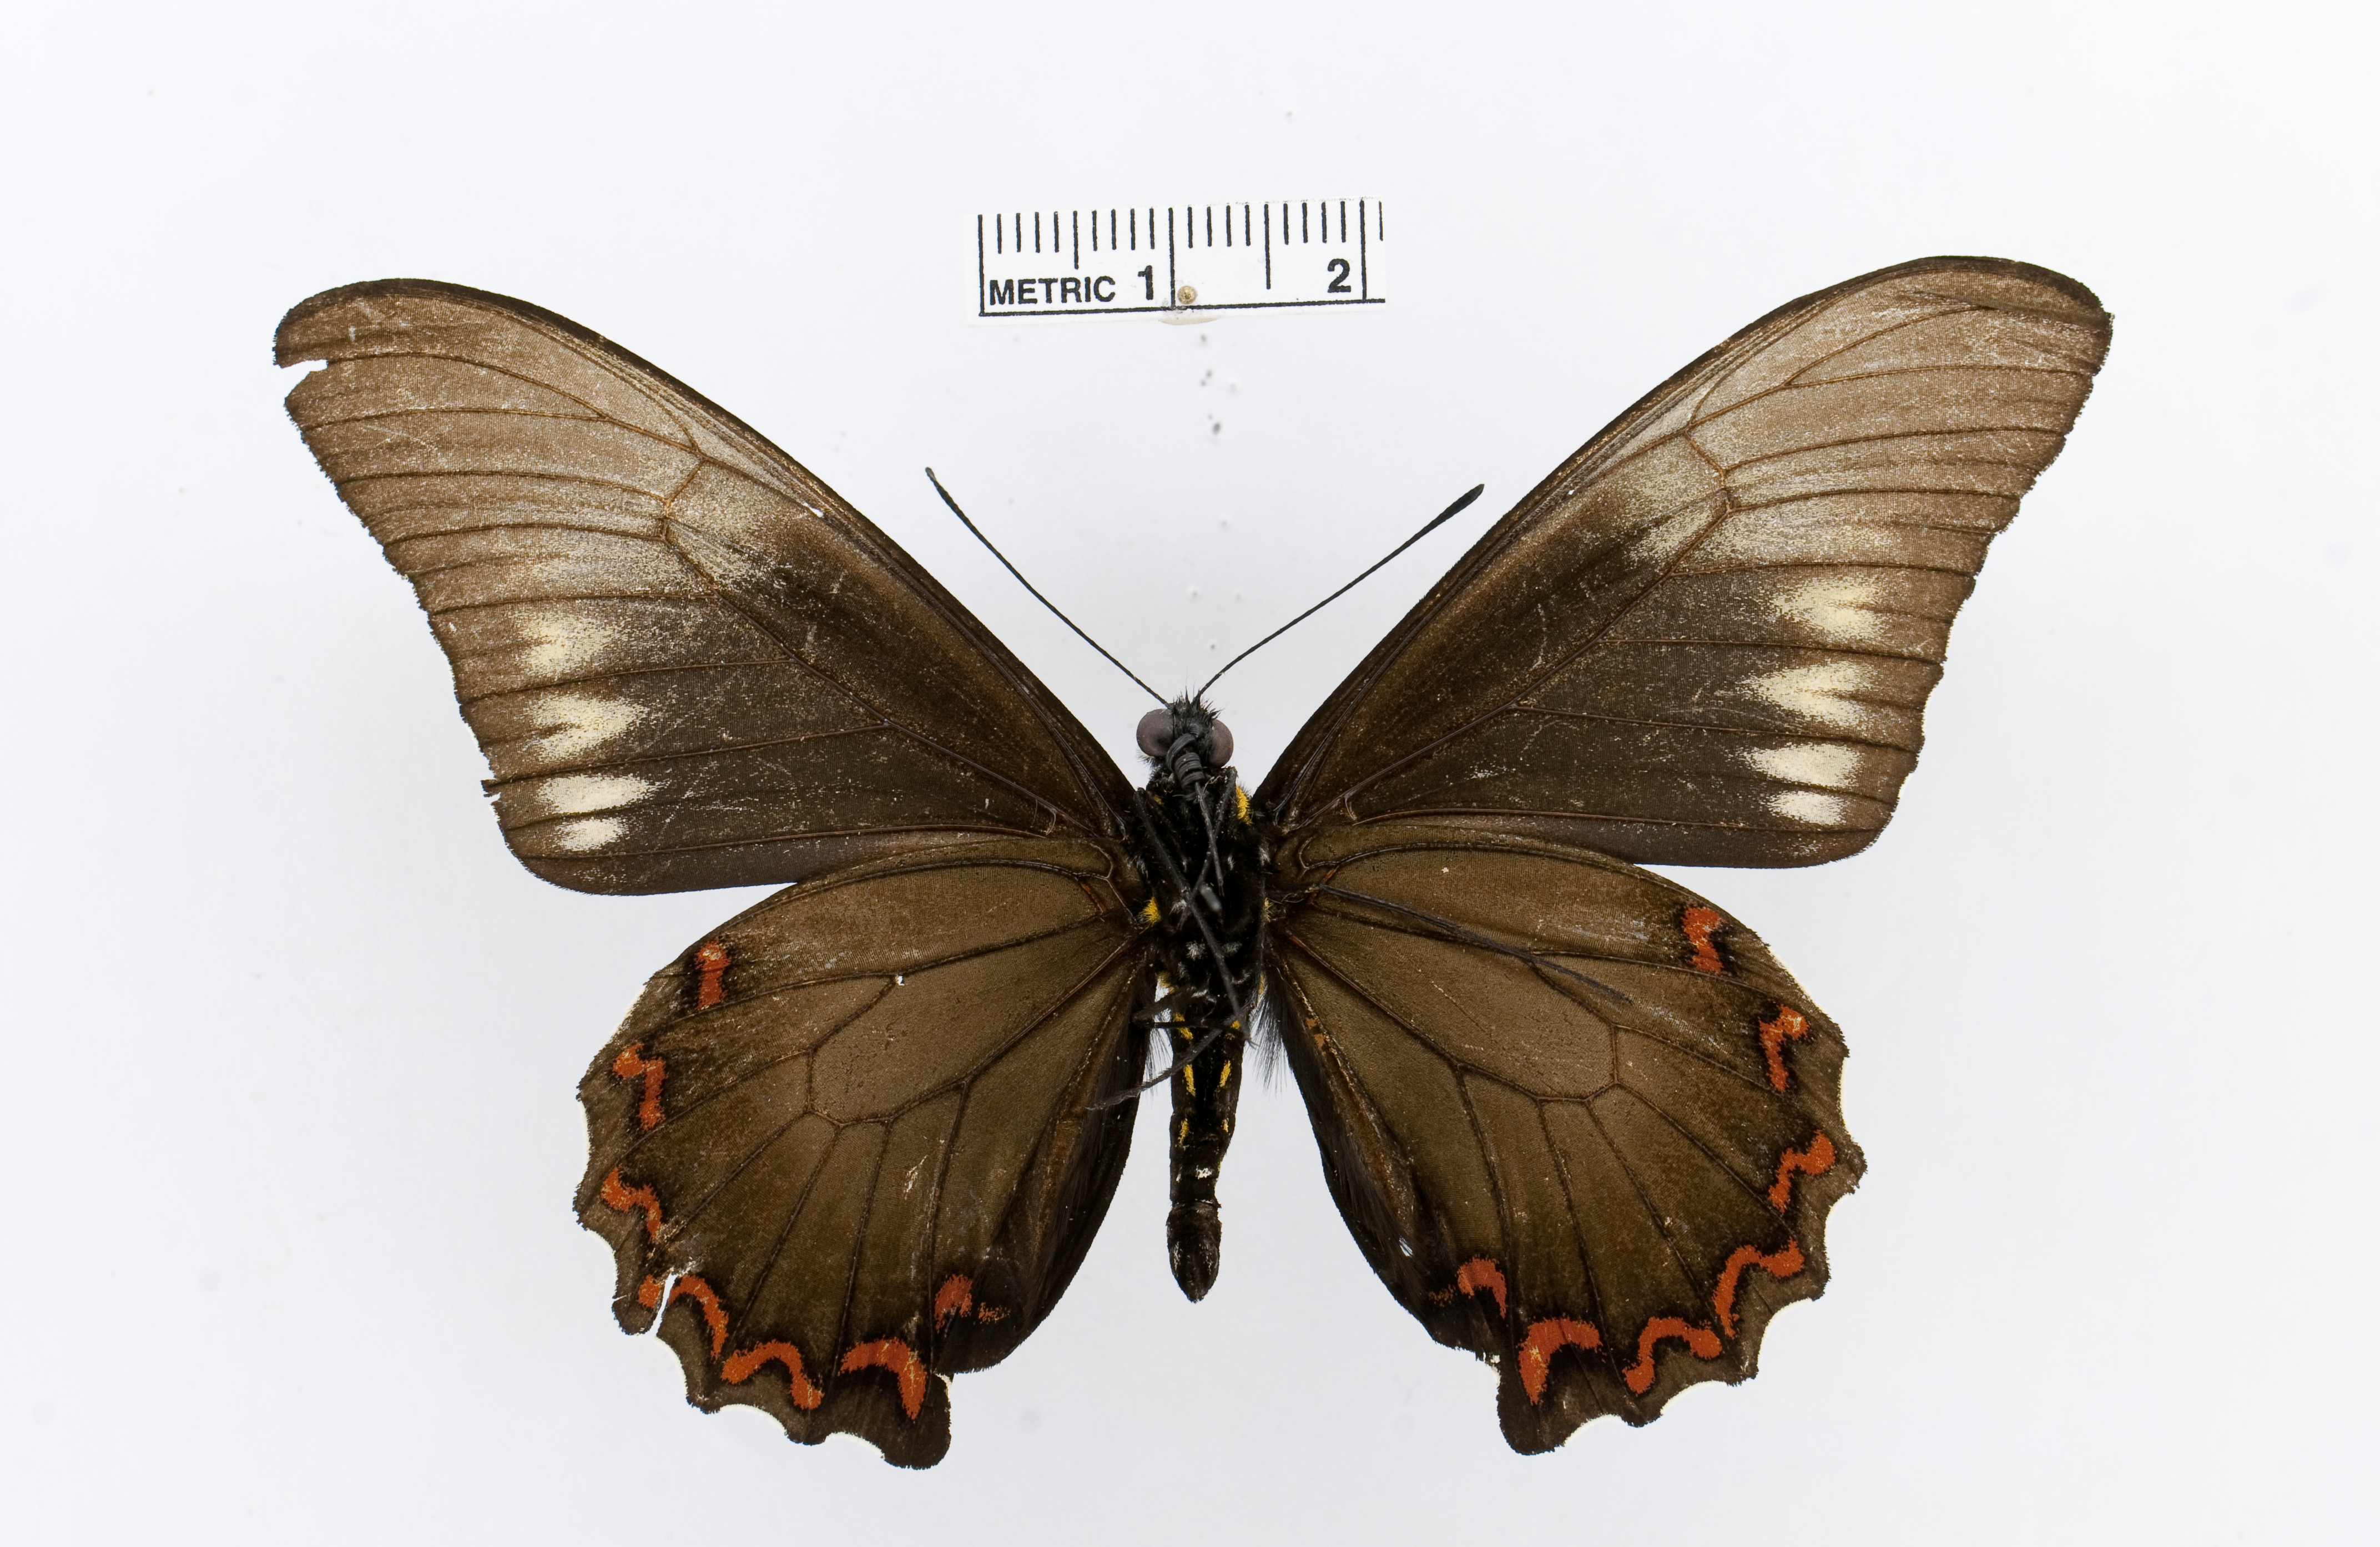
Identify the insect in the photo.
Battus polystictus
